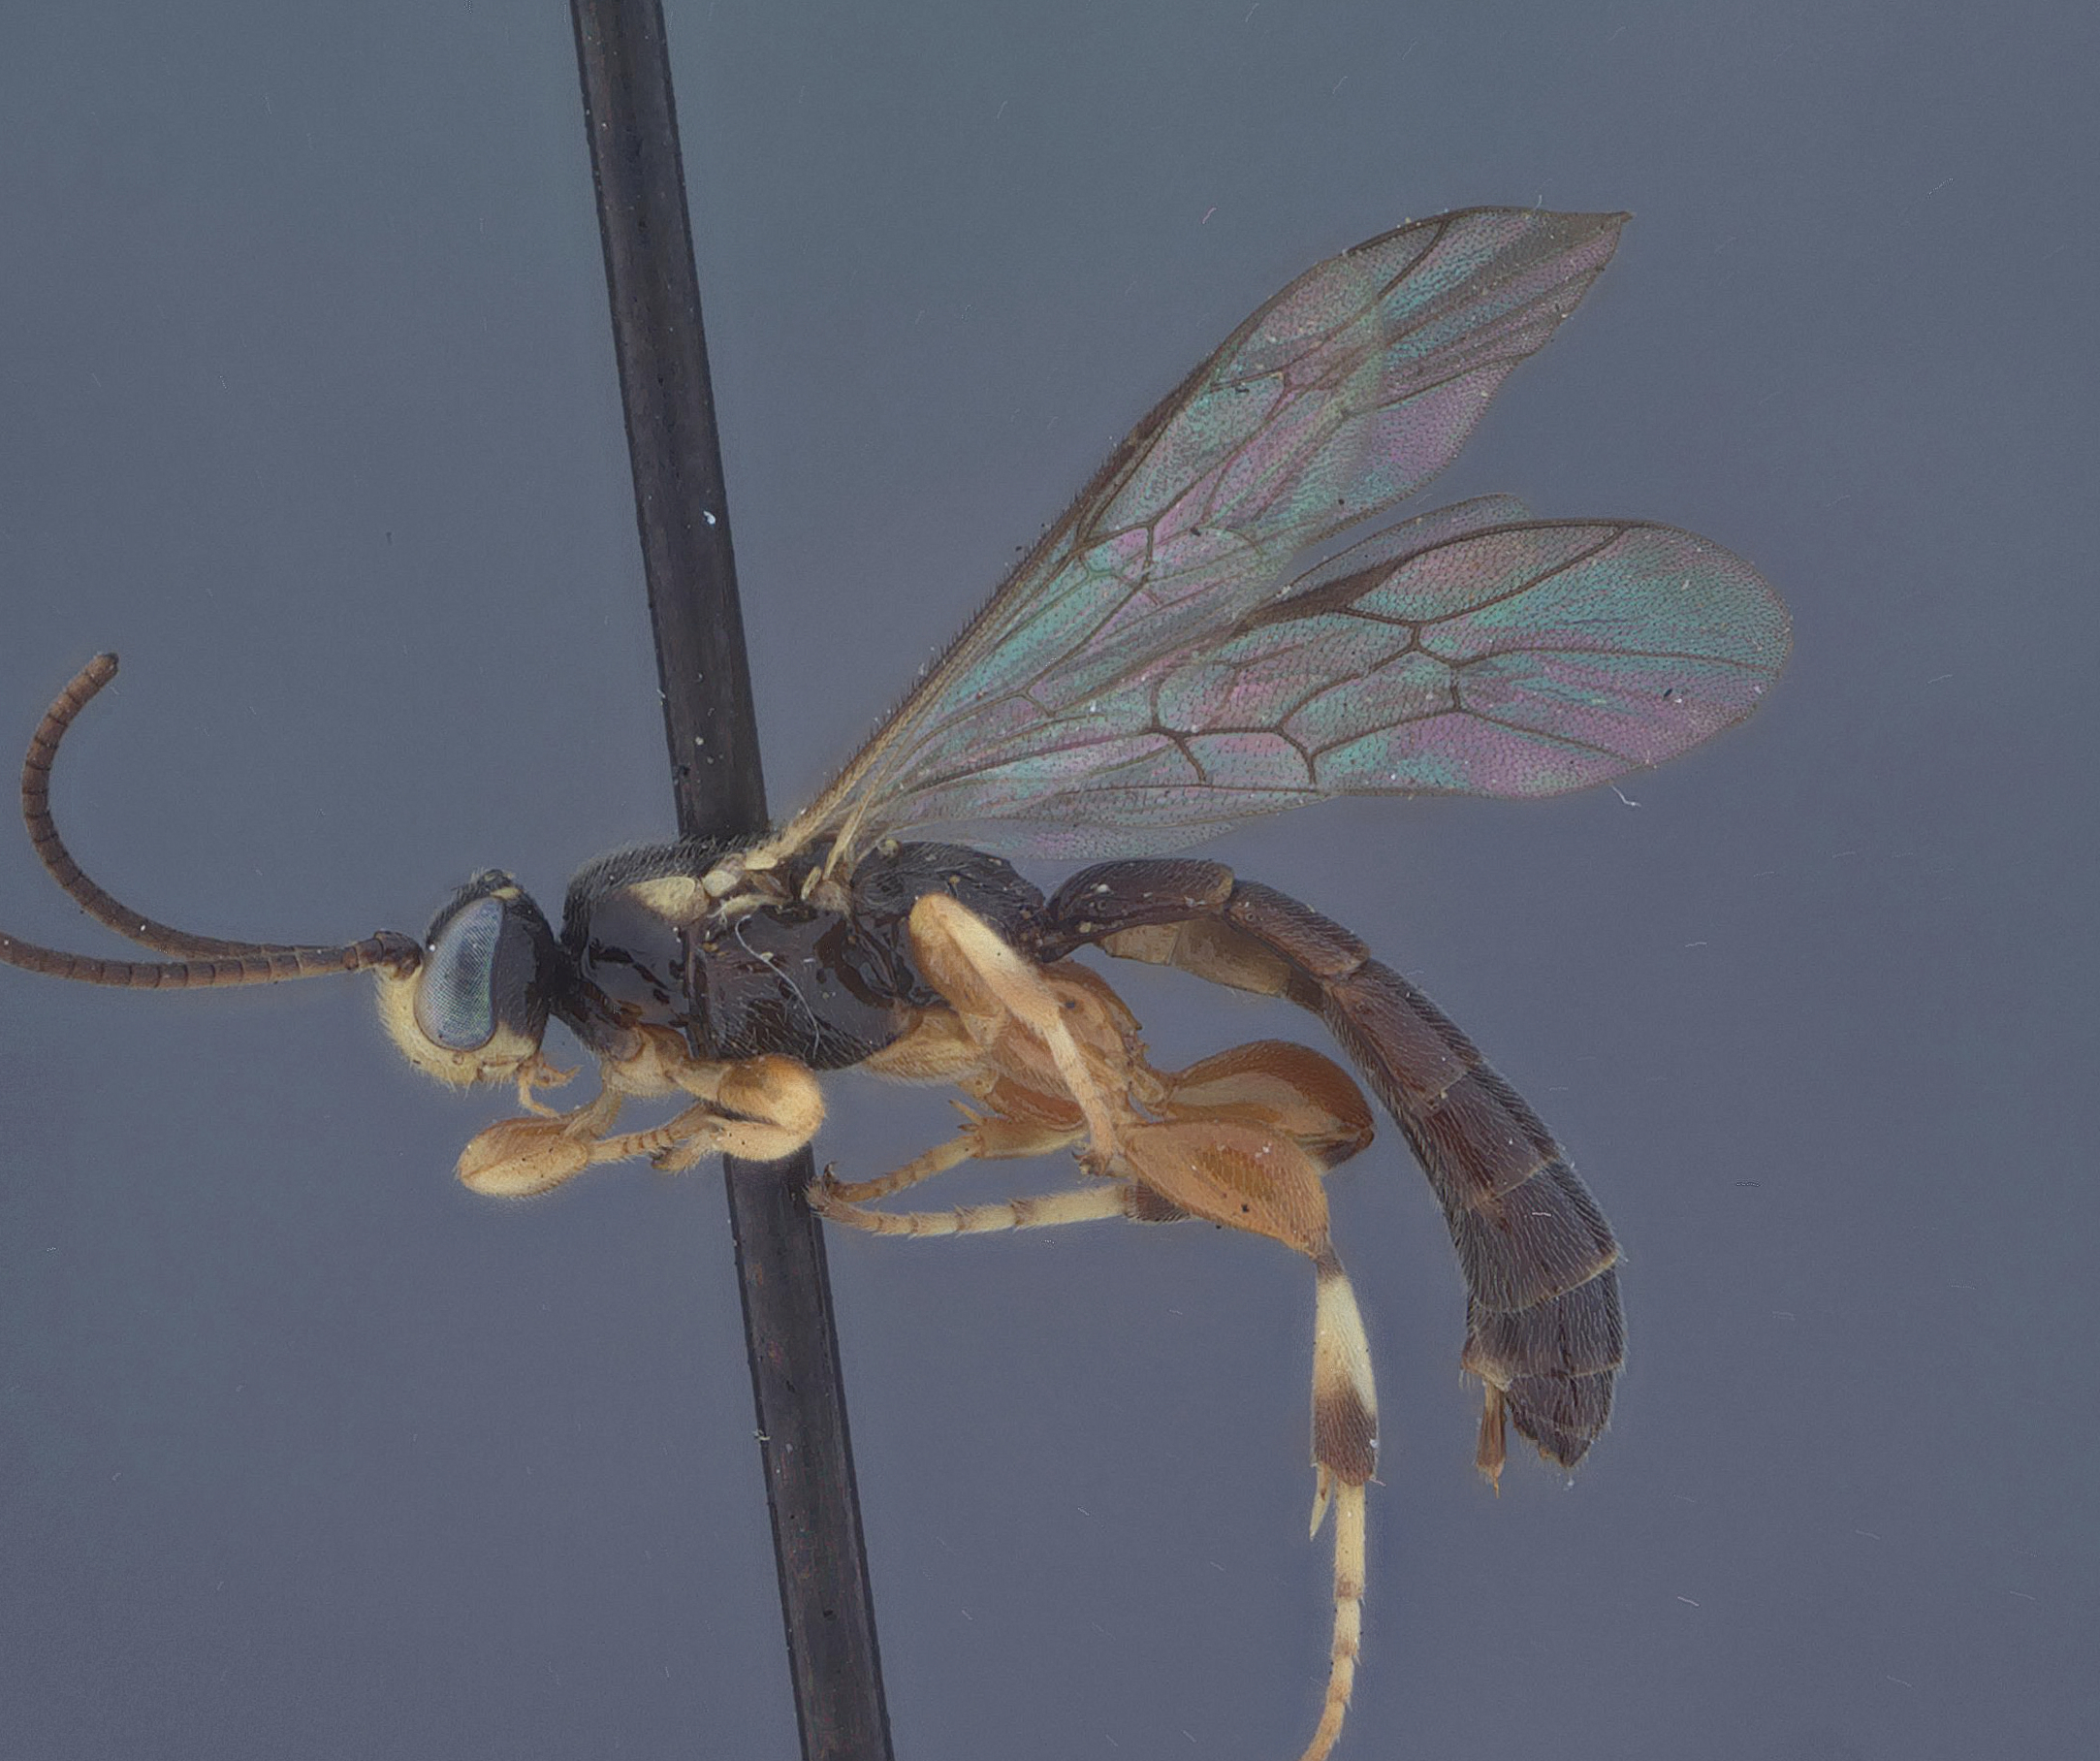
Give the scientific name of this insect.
Exochus peroniae
